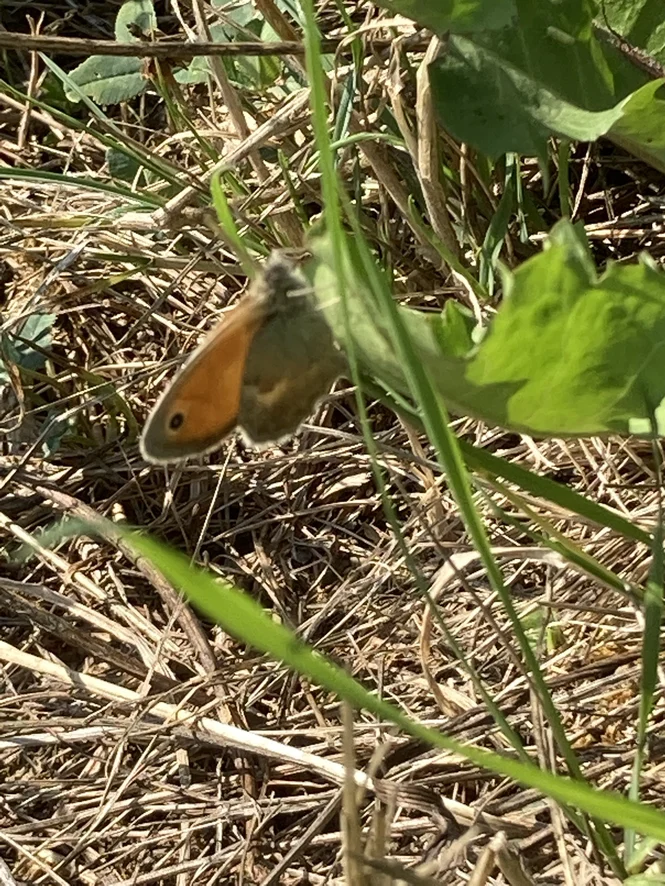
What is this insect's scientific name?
Coenonympha pamphilus
